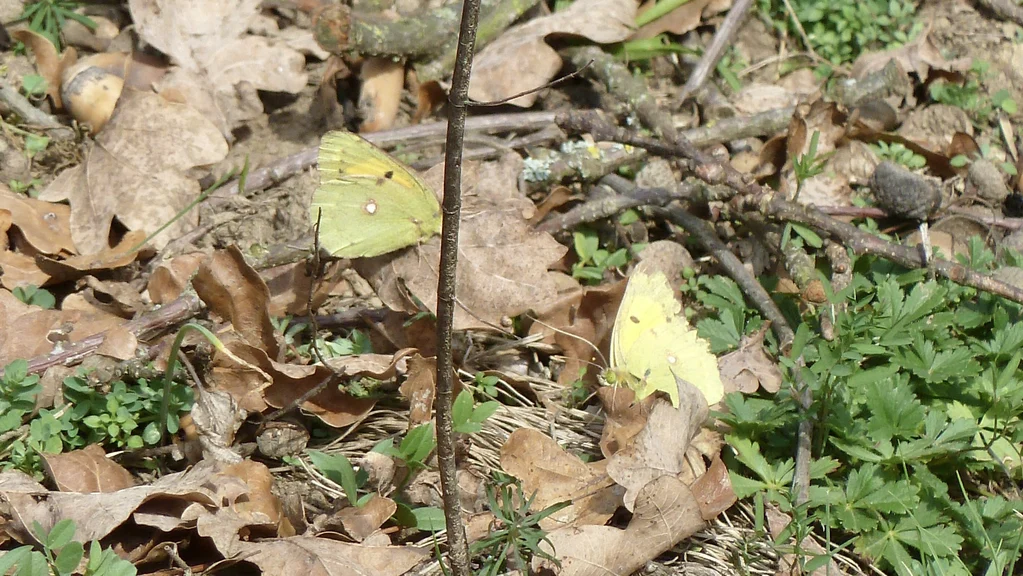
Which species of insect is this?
Colias croceus
